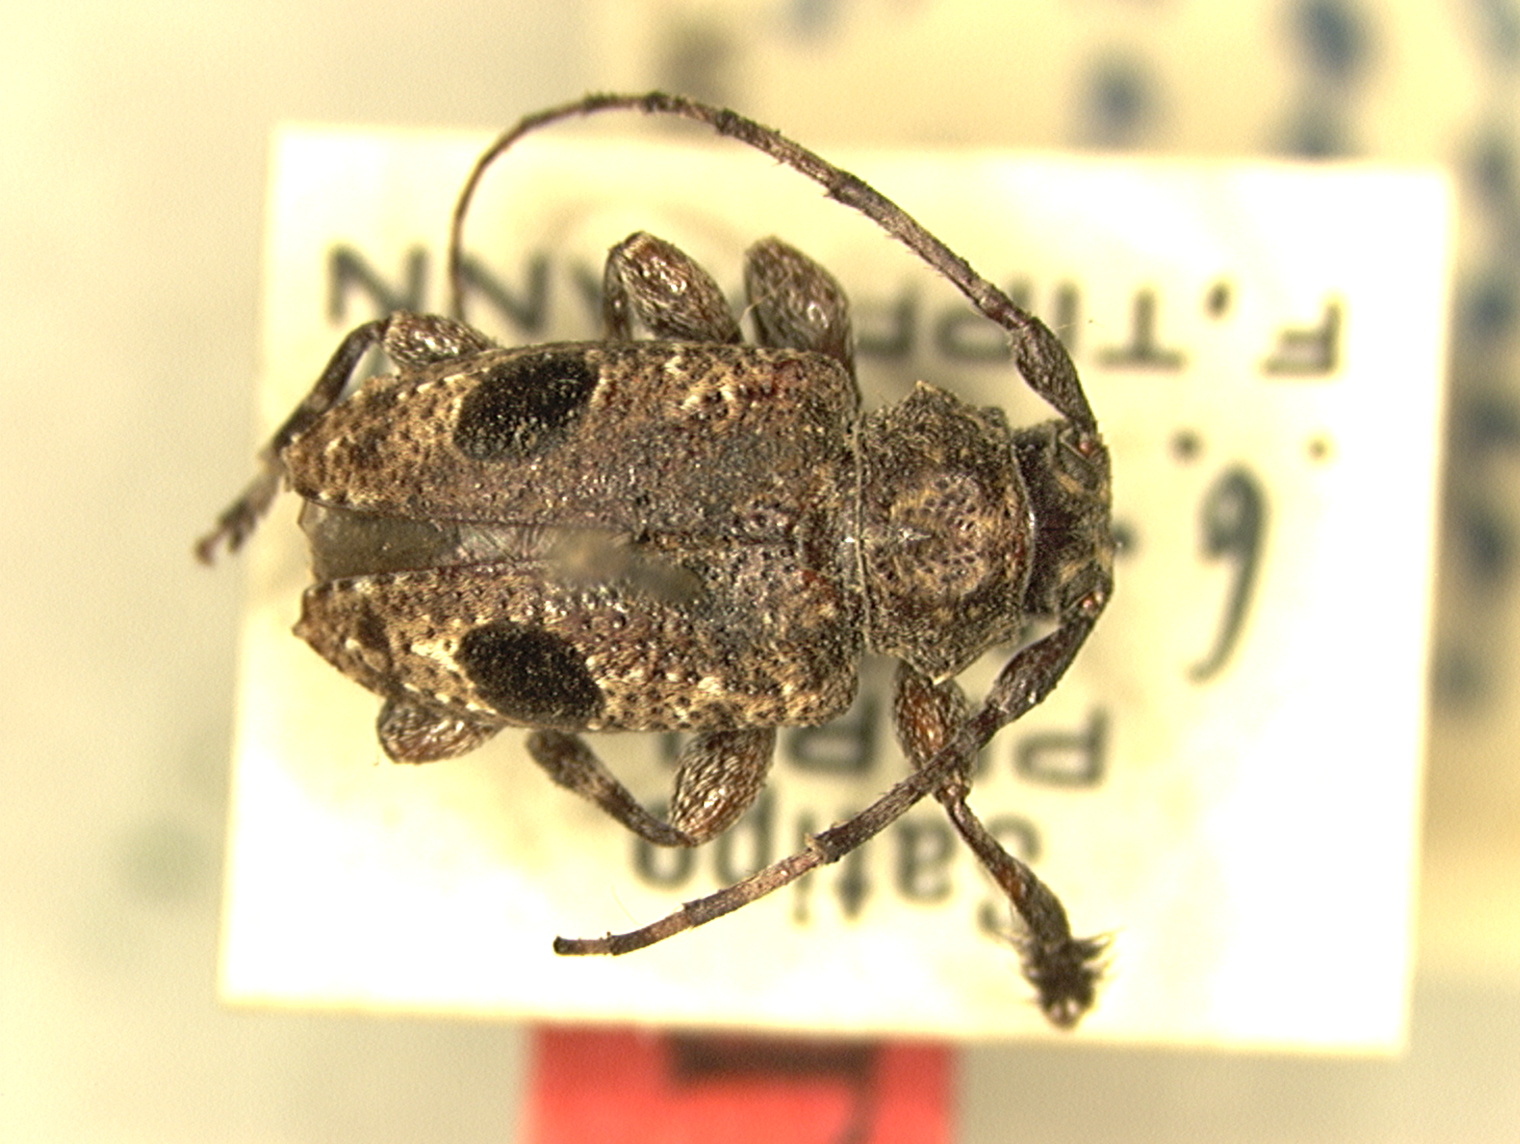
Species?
Acanthoderes nigroocellata (also Psapharochrus nigroocellatus)
